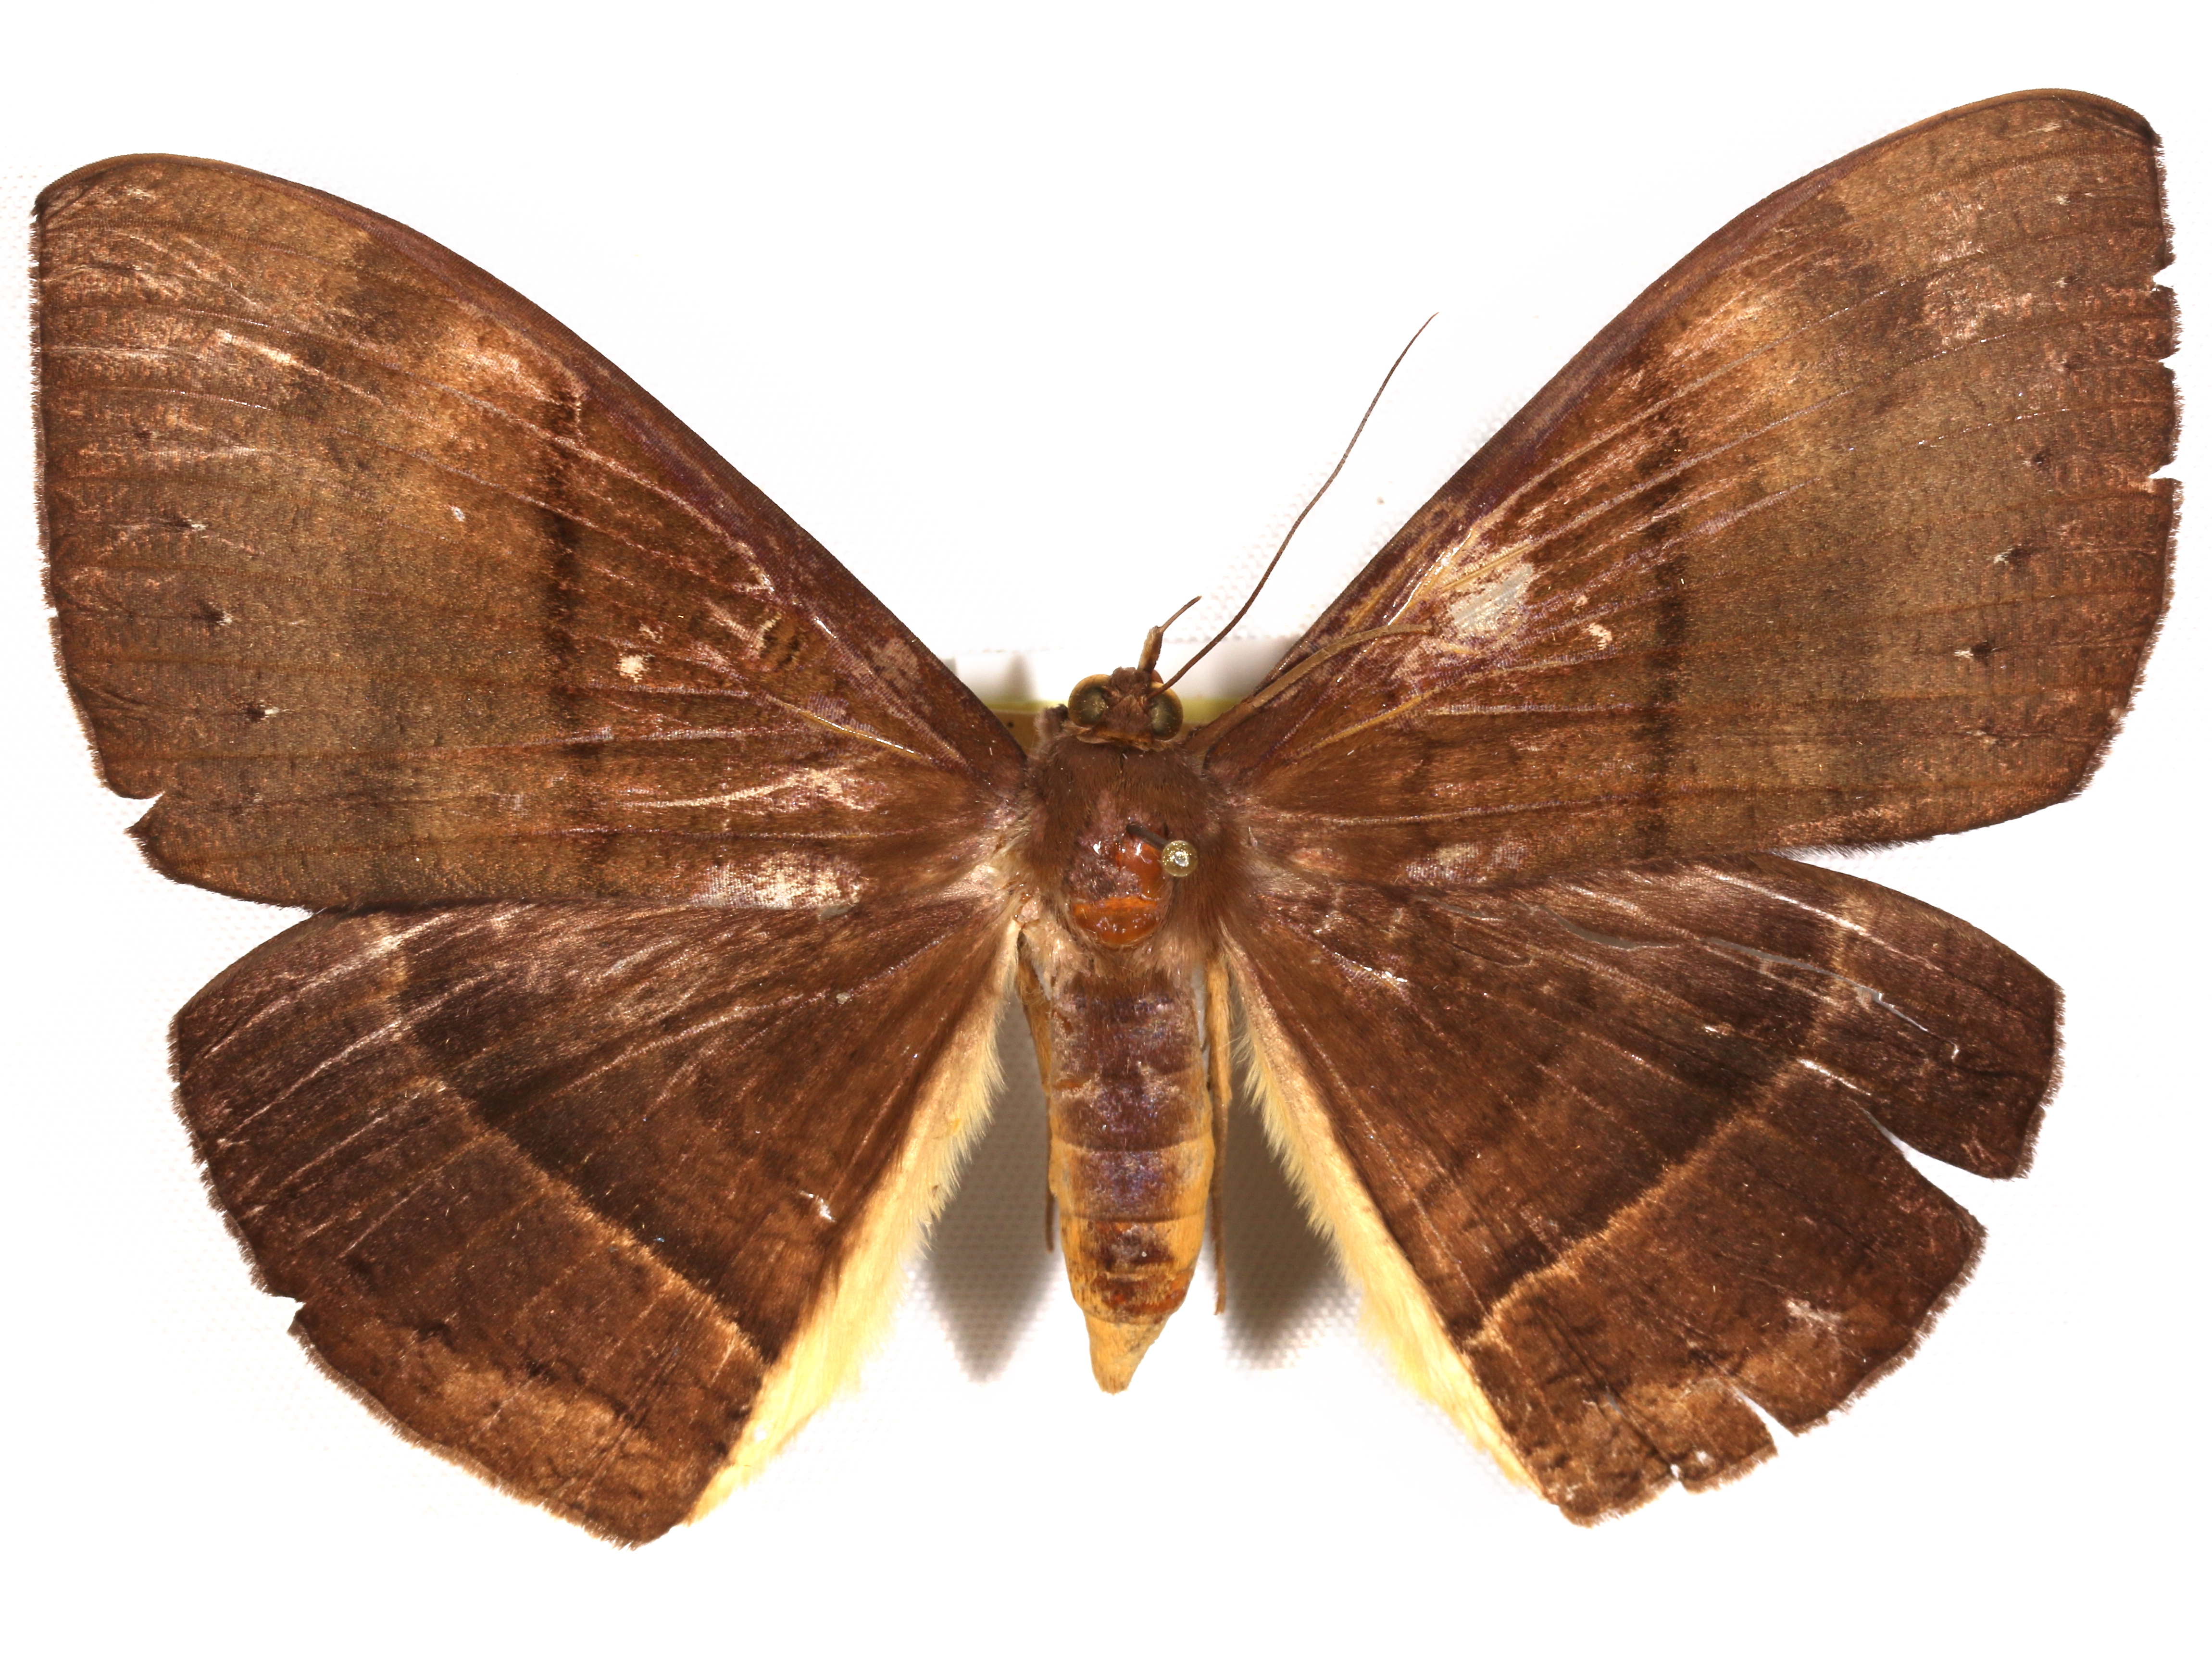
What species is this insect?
Lygniodes hypoleuca
